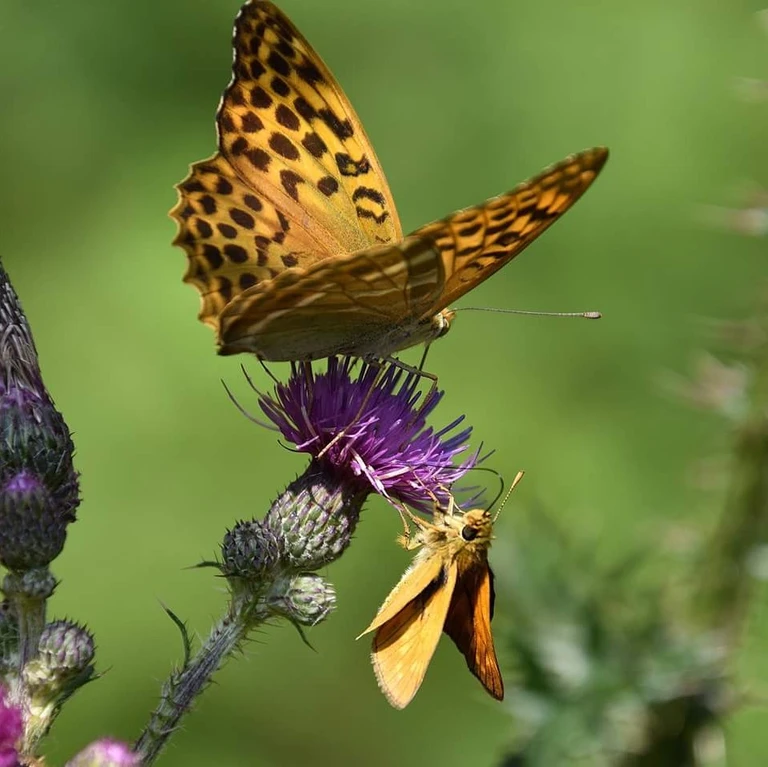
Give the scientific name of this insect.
Argynnis paphia
